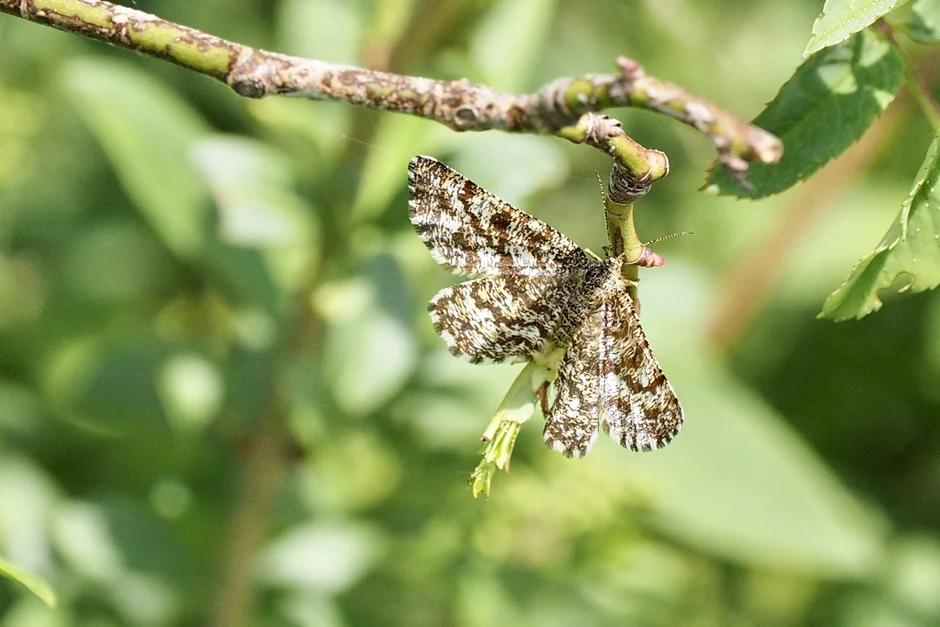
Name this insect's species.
Ematurga atomaria
